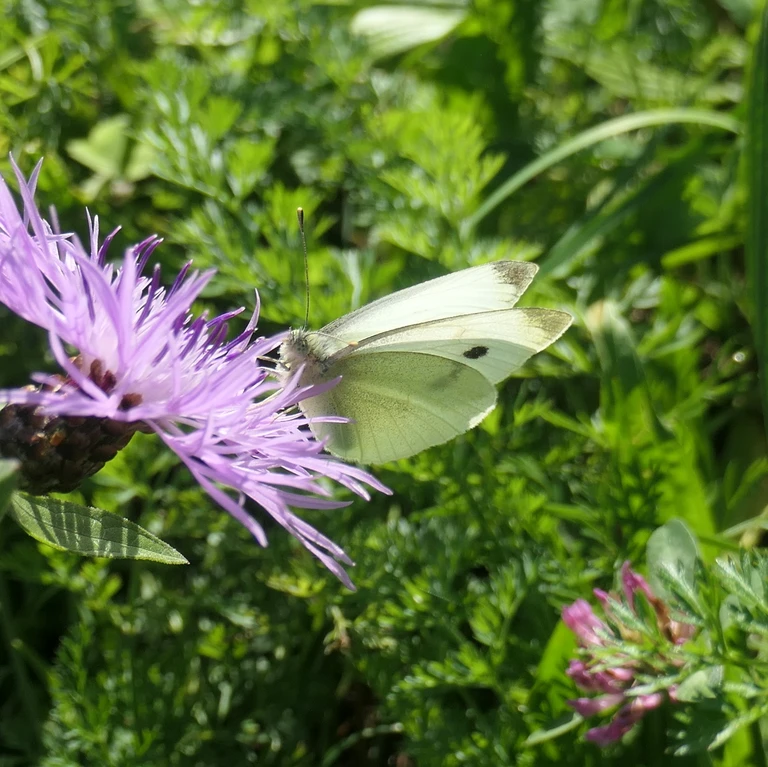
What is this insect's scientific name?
Pieris rapae
